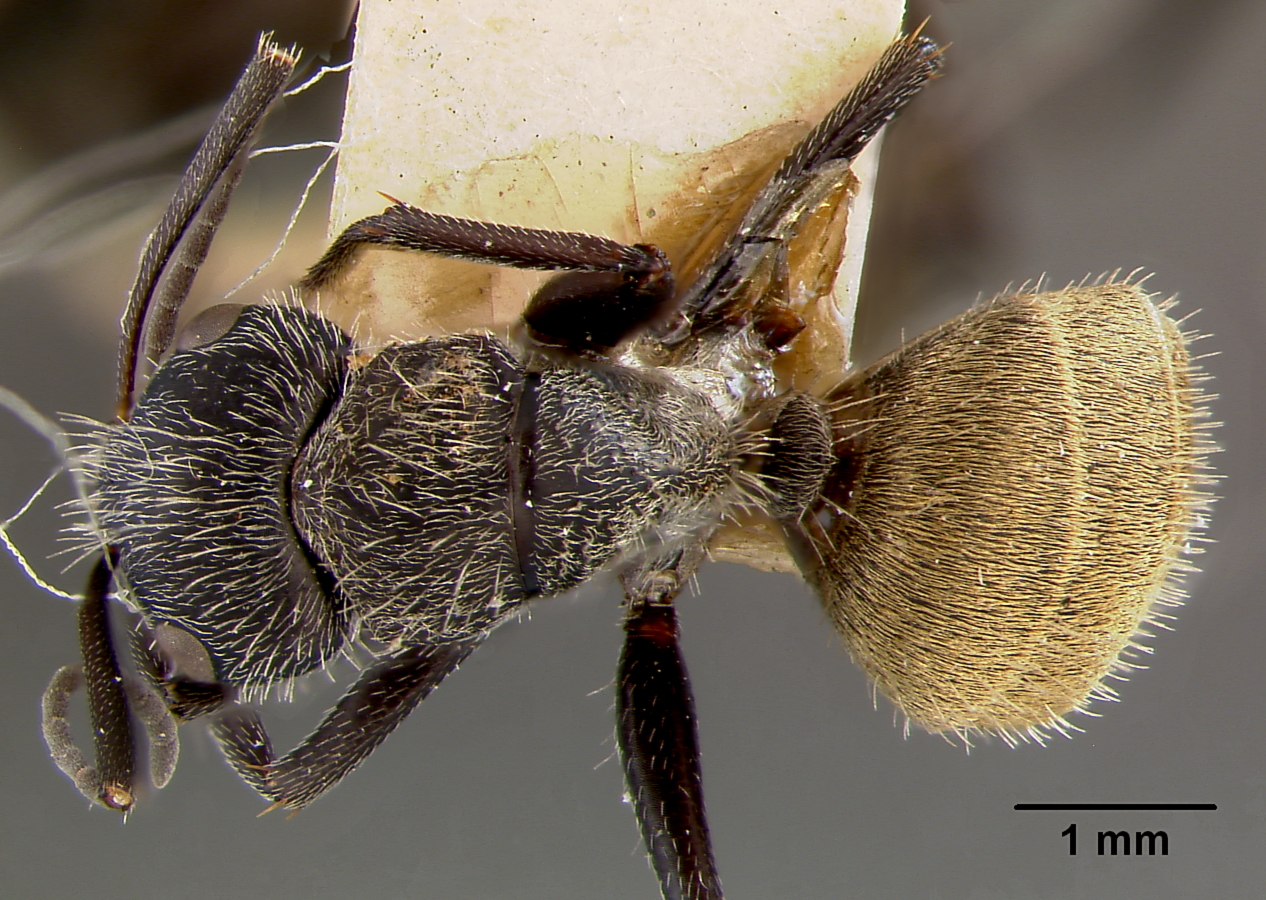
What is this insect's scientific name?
Camponotus pellarius
